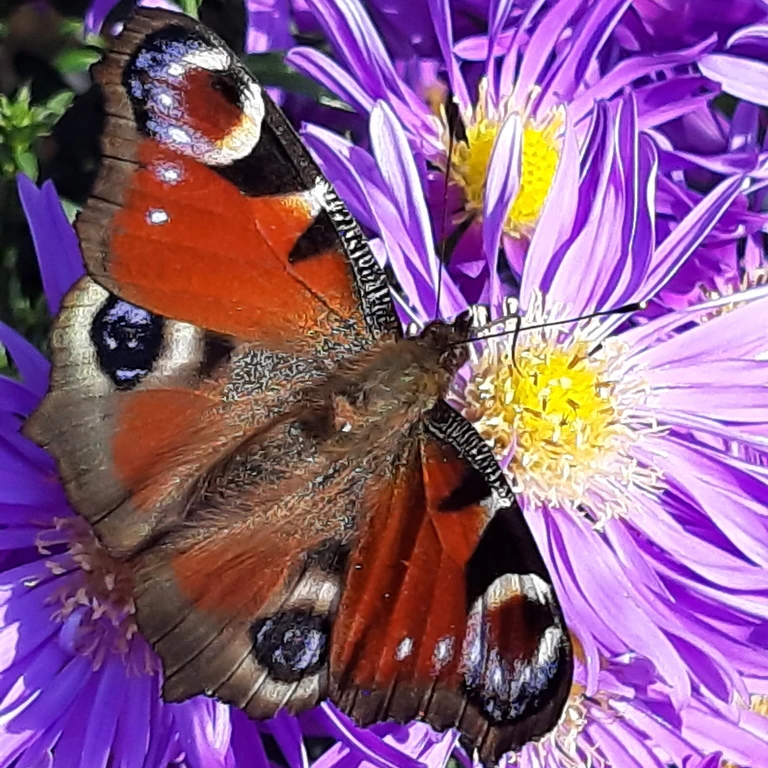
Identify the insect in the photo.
Aglais io
